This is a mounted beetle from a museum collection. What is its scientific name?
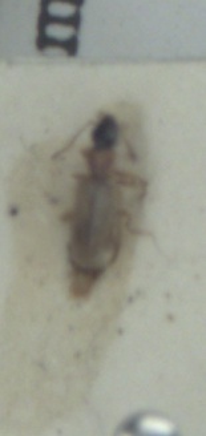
Philorhizus melanocephalus
